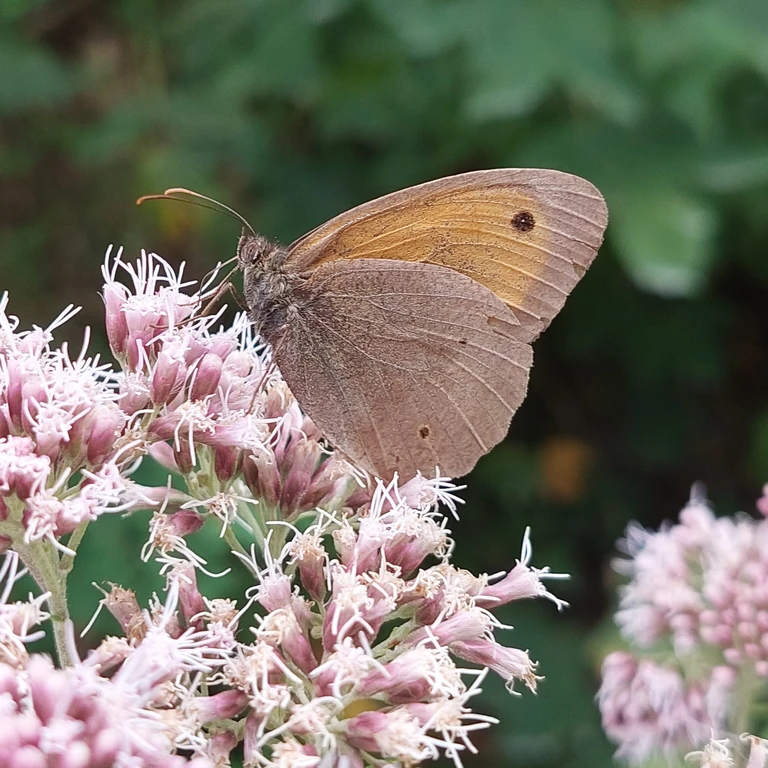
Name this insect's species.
Maniola jurtina
